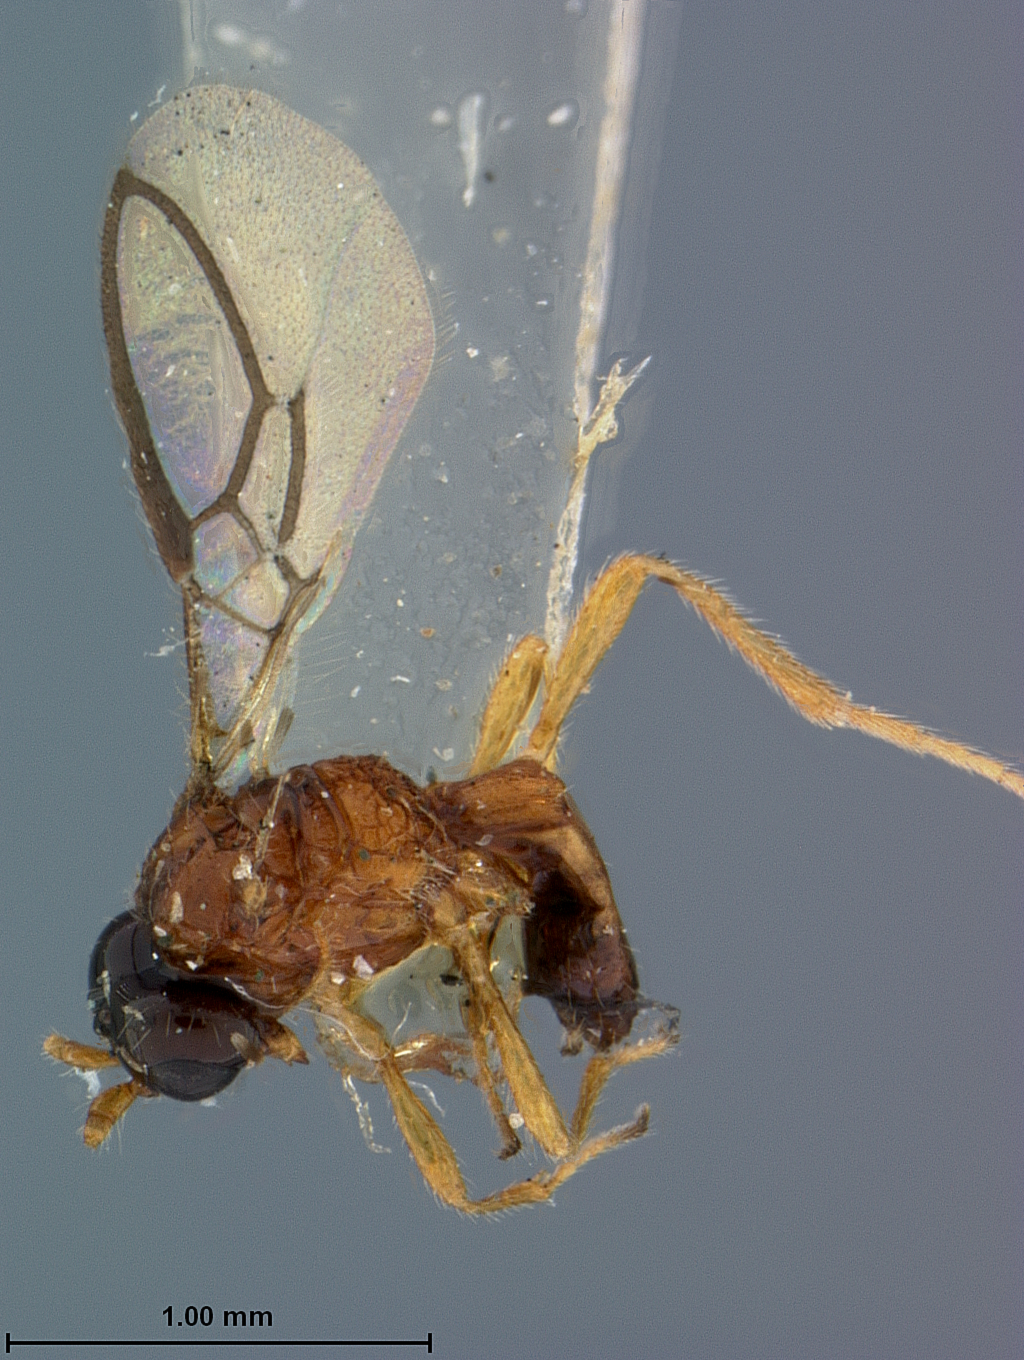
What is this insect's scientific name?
Aspilota crassinervis
